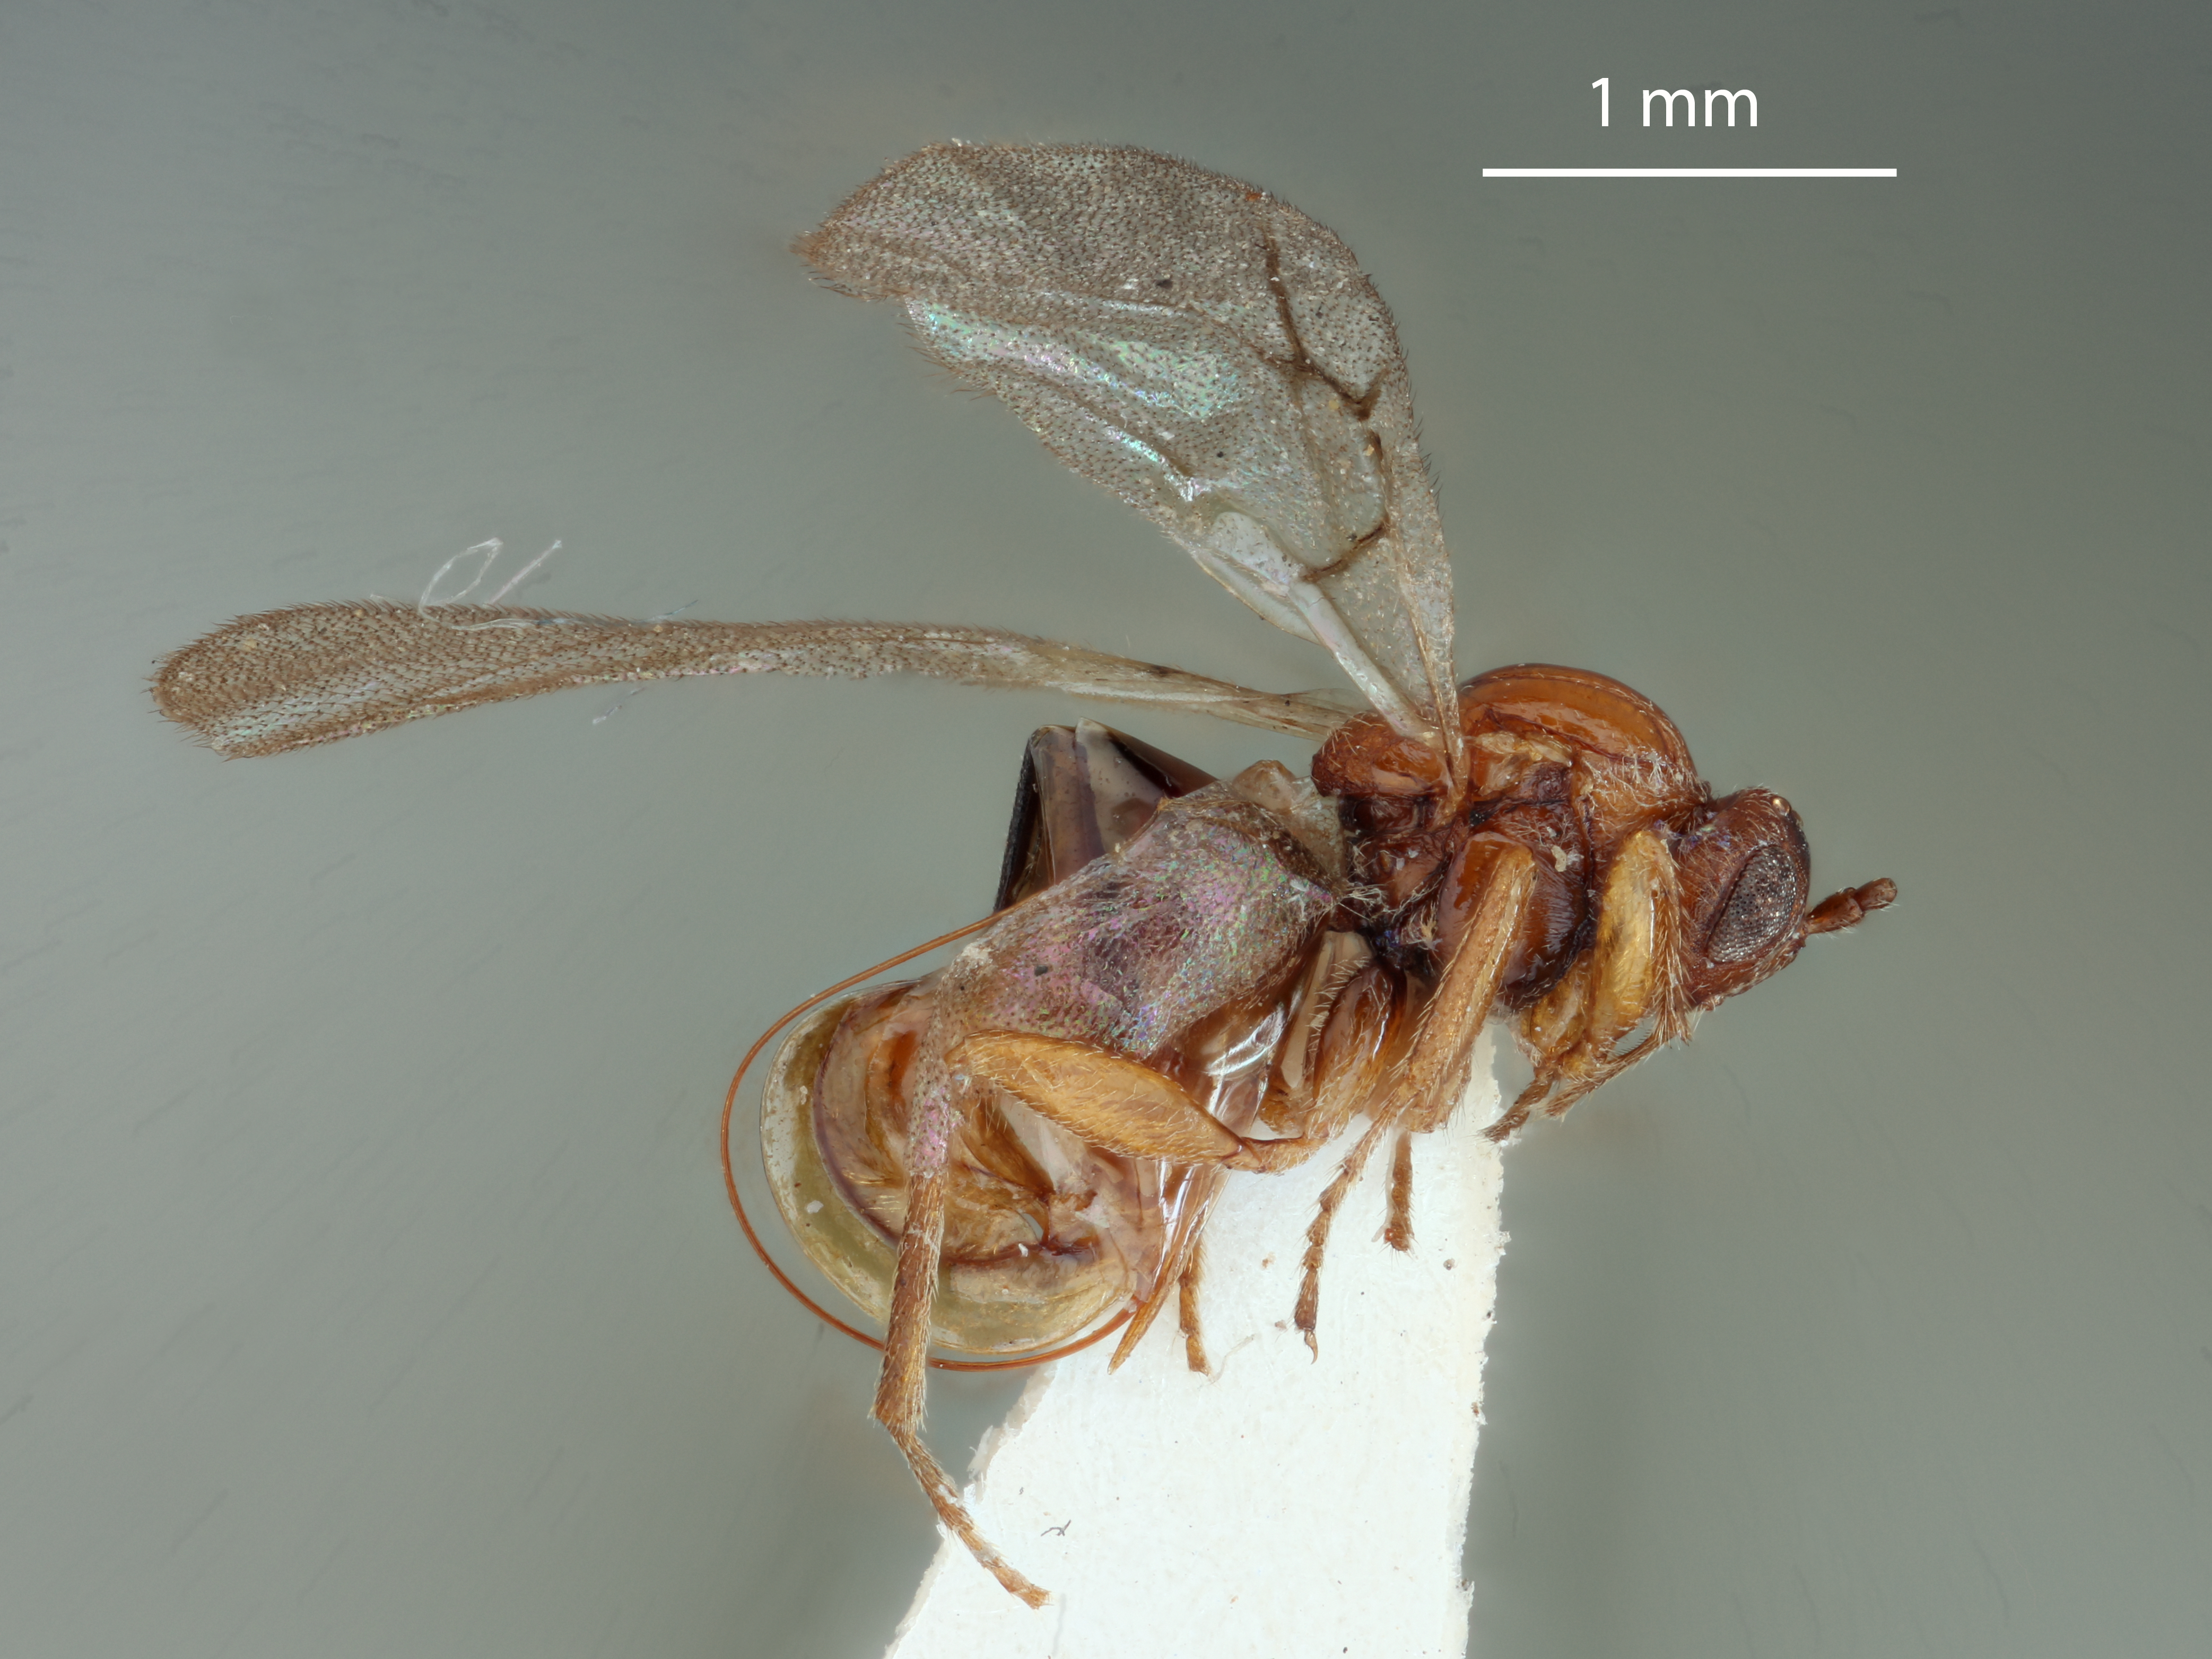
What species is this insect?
Dryocosmus grumatus
